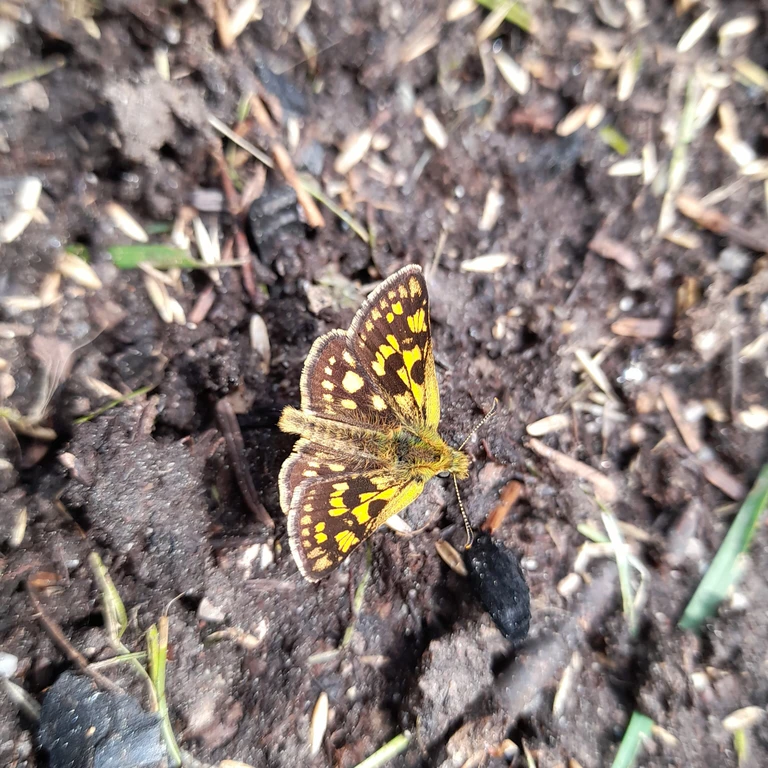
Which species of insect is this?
Carterocephalus palaemon
